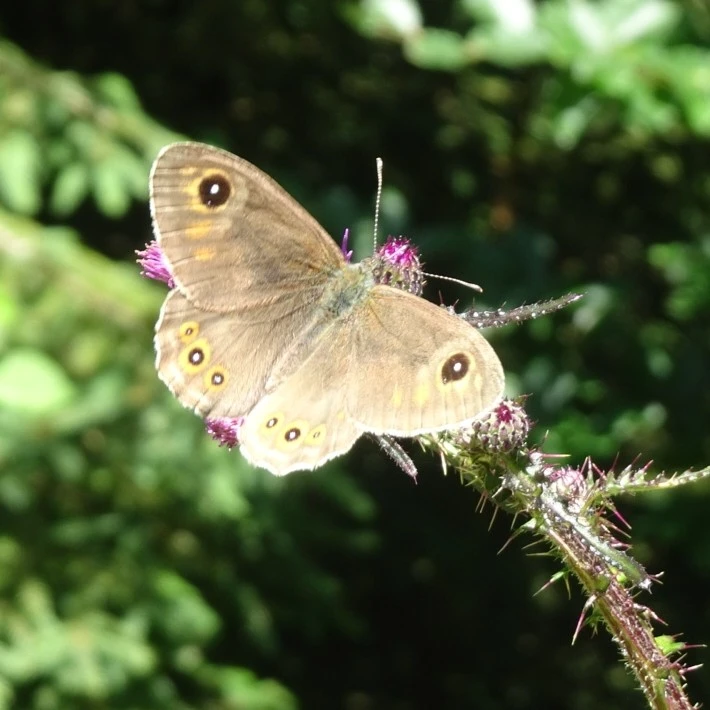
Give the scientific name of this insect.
Lasiommata maera (also Pararge maera)
